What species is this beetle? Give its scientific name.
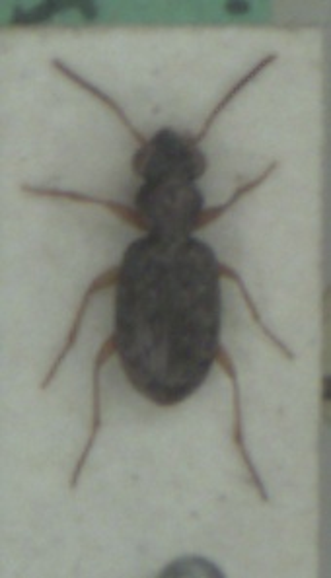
Asaphidion curtum
